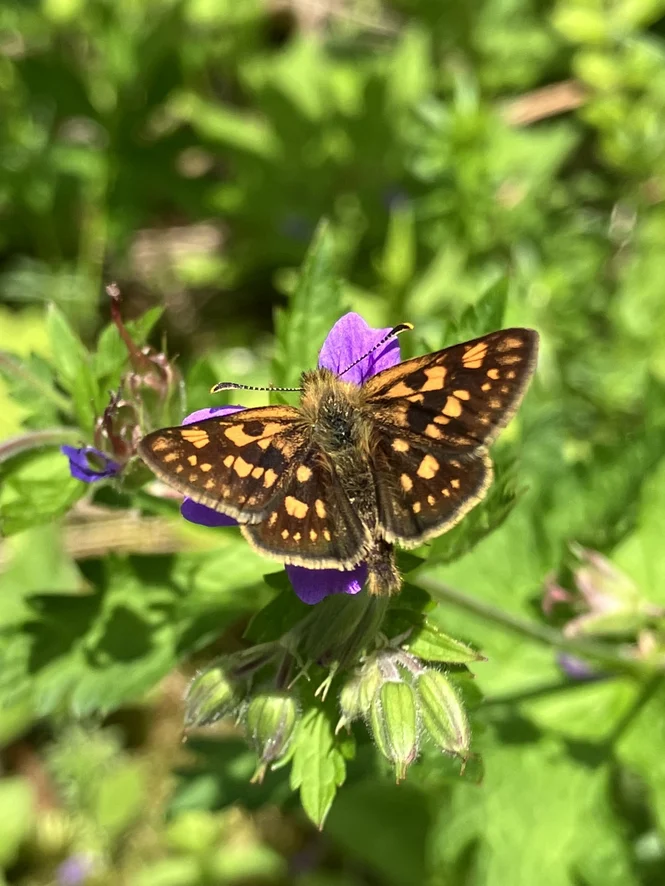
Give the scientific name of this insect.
Carterocephalus palaemon
